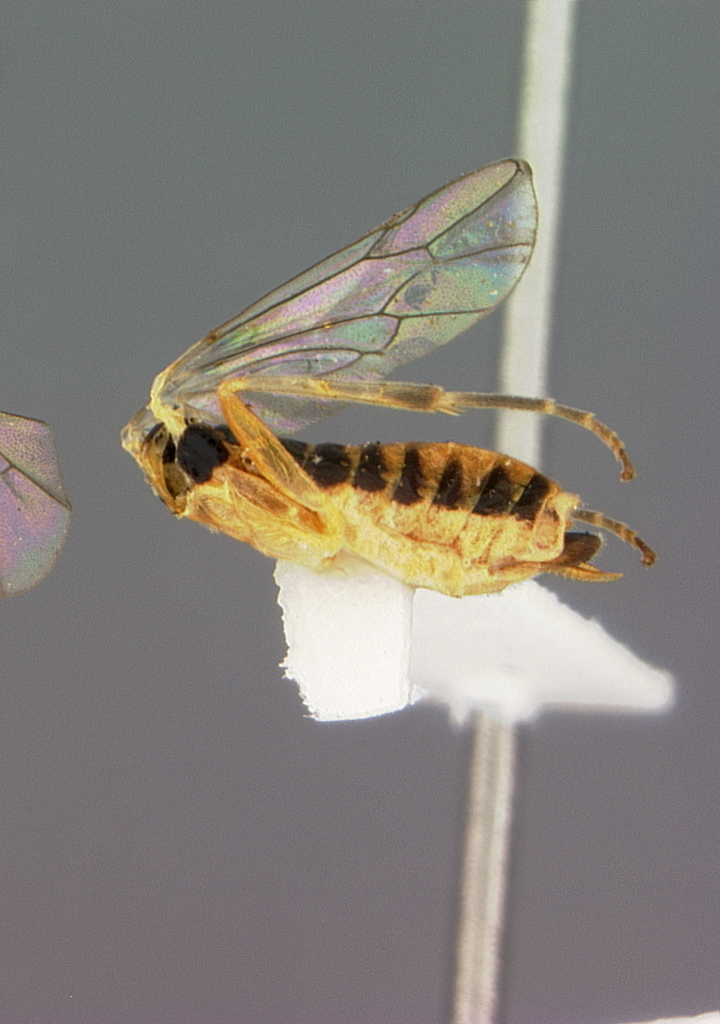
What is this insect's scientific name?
Emphytina virginica
